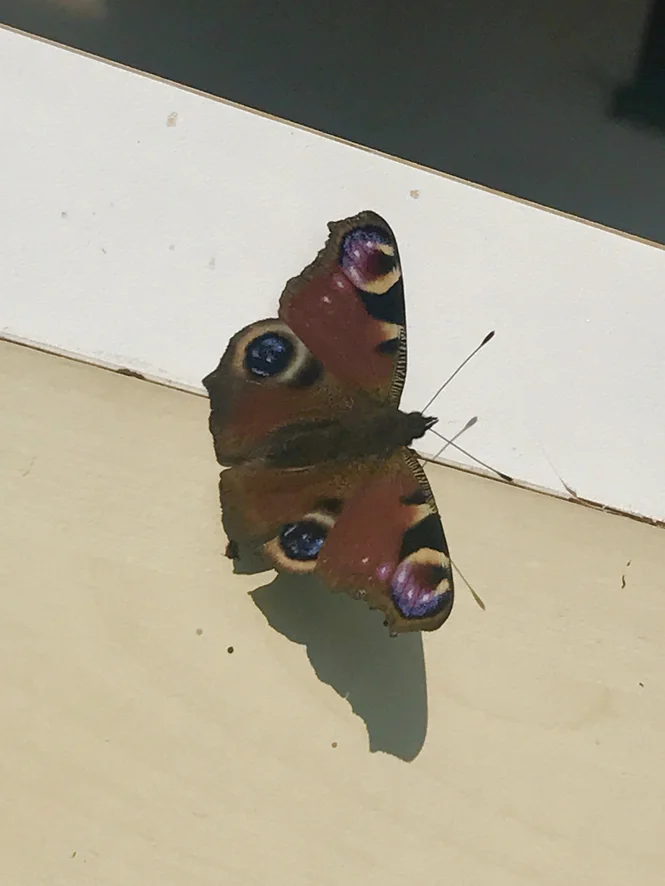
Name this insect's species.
Aglais io
